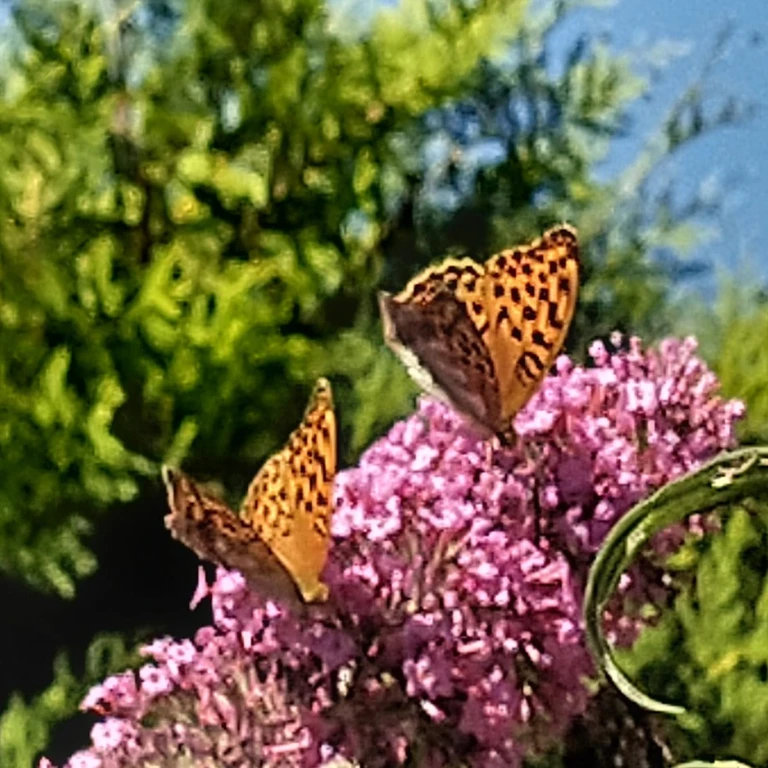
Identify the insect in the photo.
Argynnis paphia
